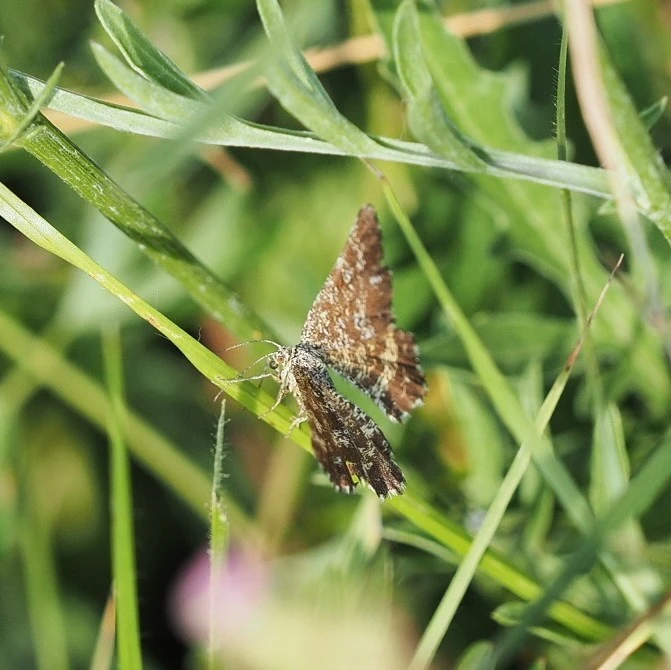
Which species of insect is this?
Ematurga atomaria
